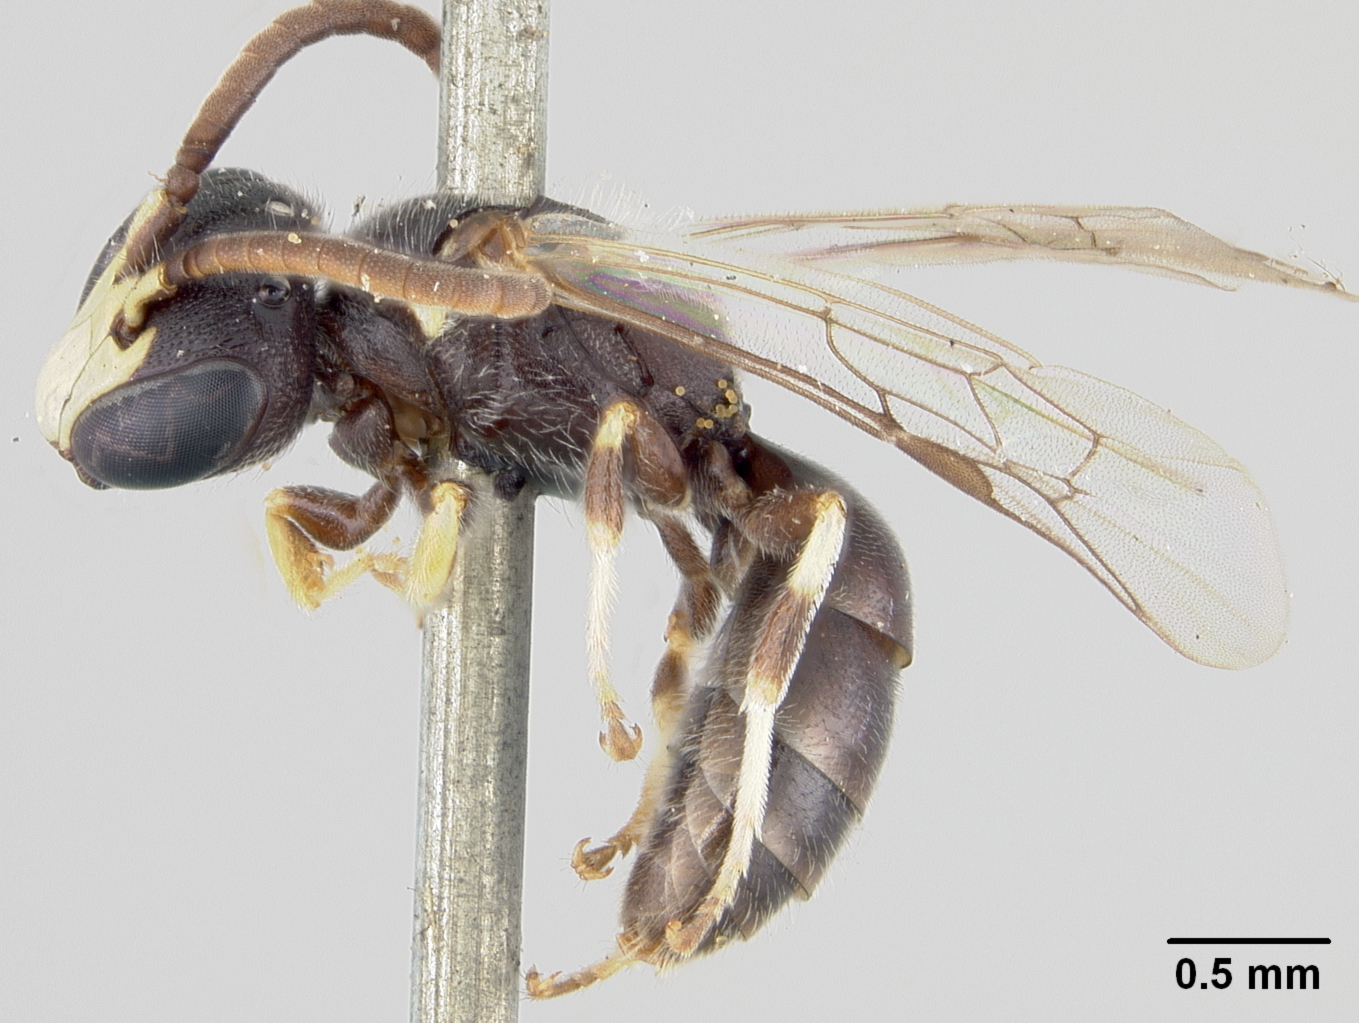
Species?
Prosopis mesillae
